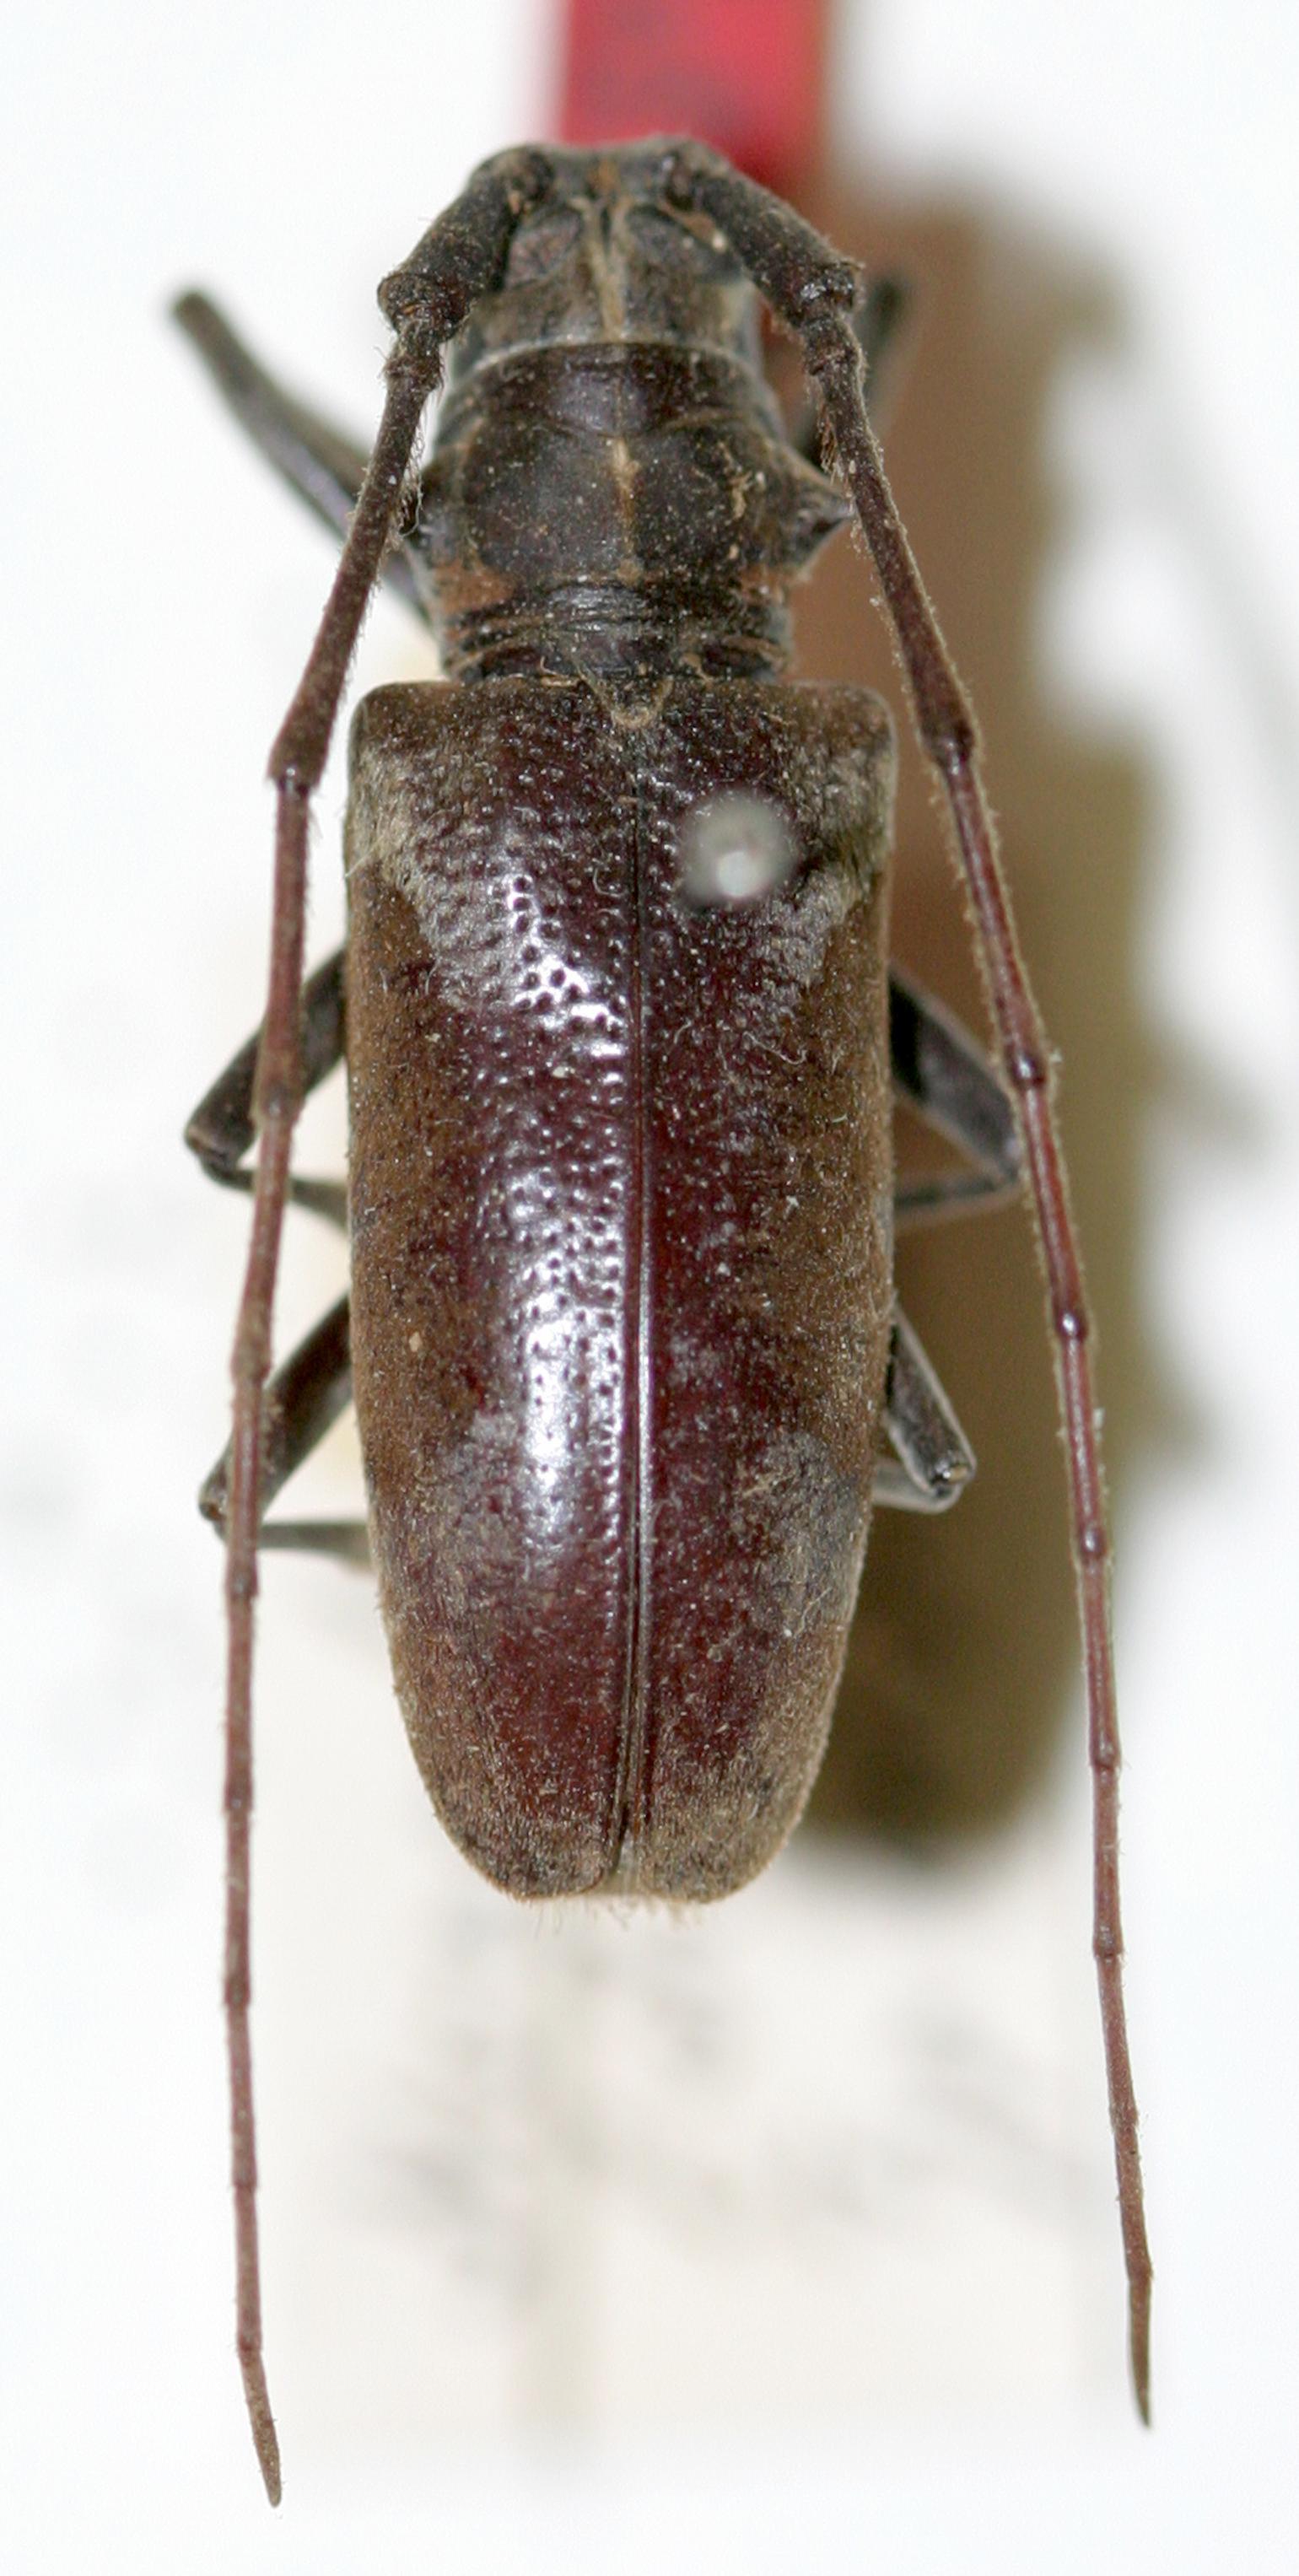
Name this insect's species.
Monochamus lateriplagiatus
